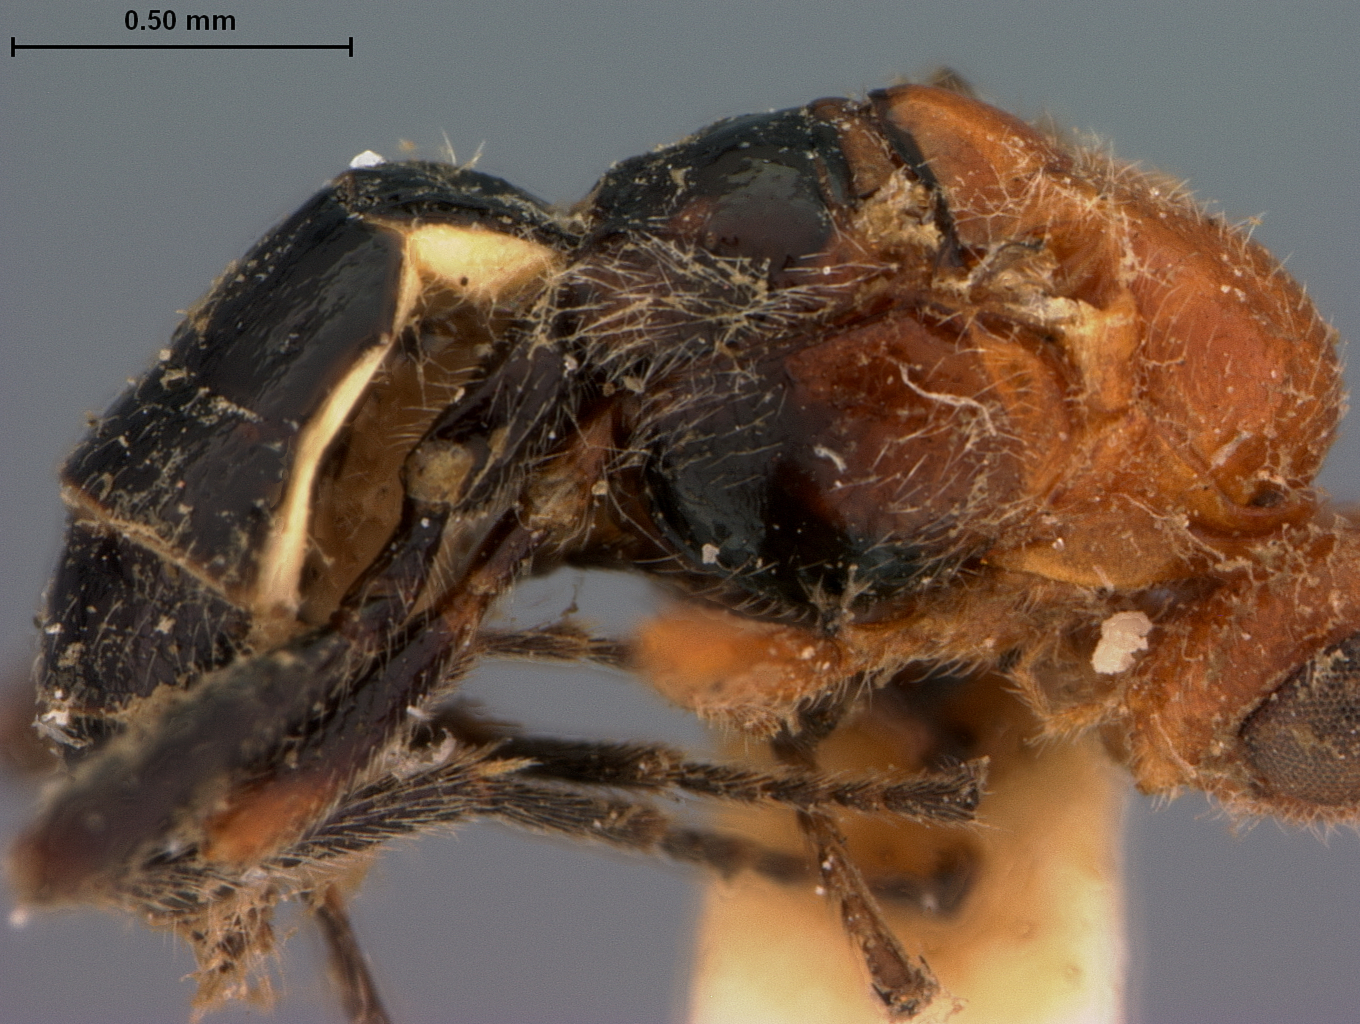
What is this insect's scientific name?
Microbracon tricolor
